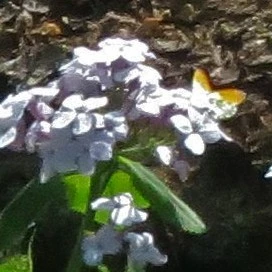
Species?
Anthocharis cardamines
